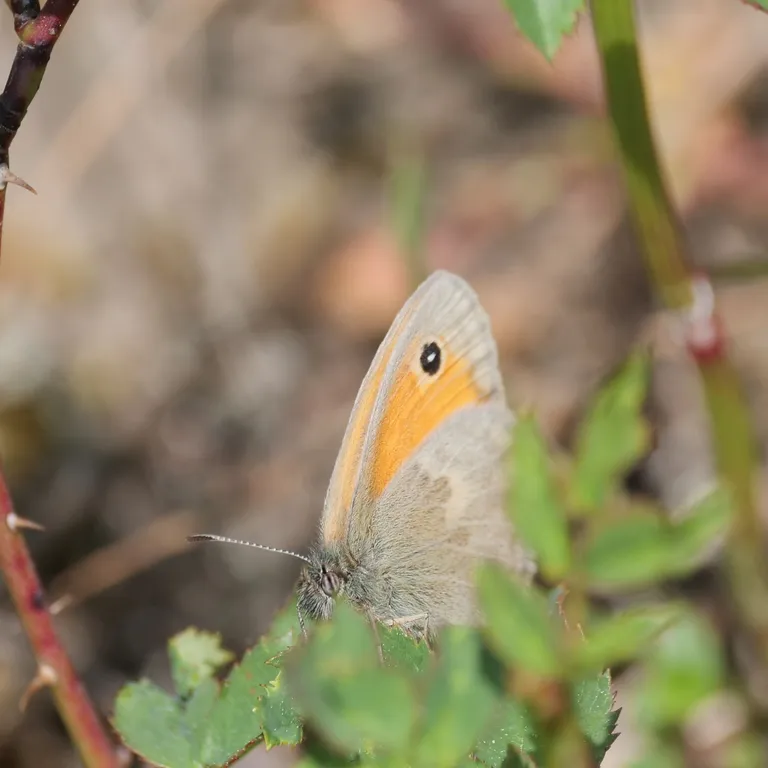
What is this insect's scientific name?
Coenonympha pamphilus
